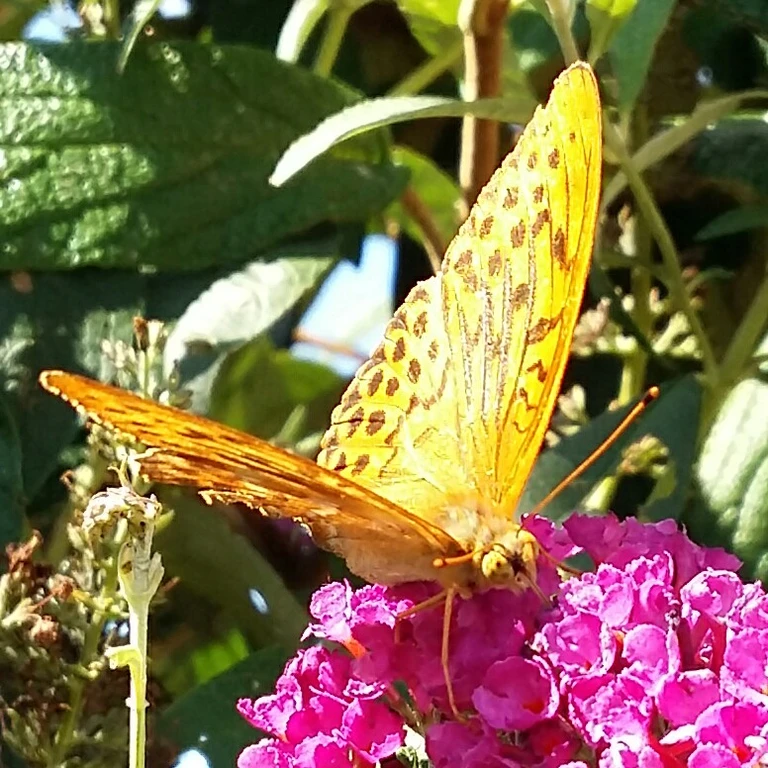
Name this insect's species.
Argynnis paphia
